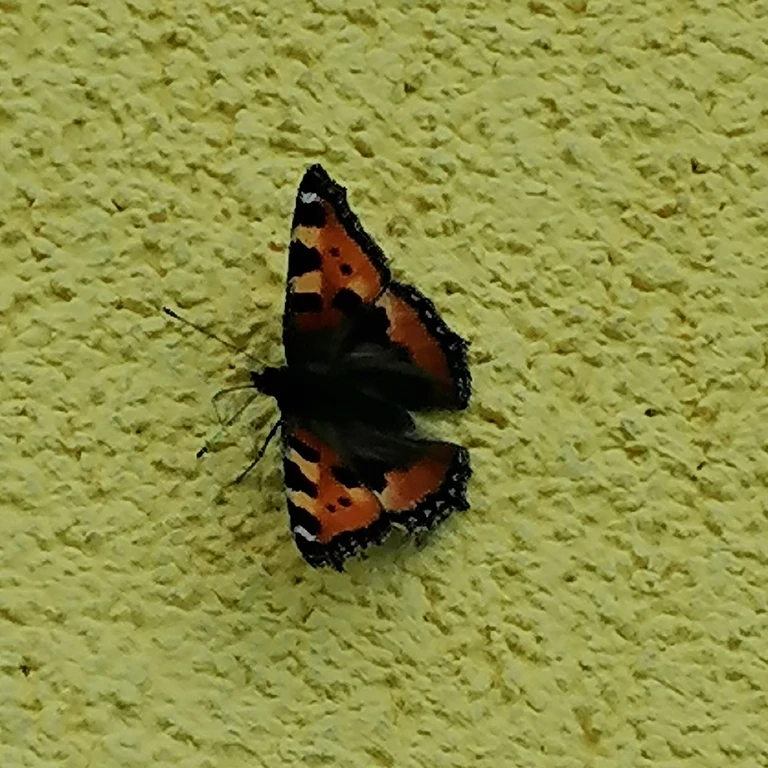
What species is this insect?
Aglais urticae
